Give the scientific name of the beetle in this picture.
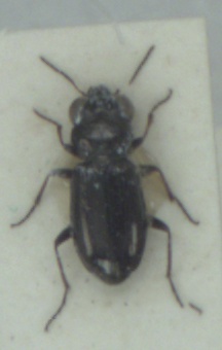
Notiophilus palustris
